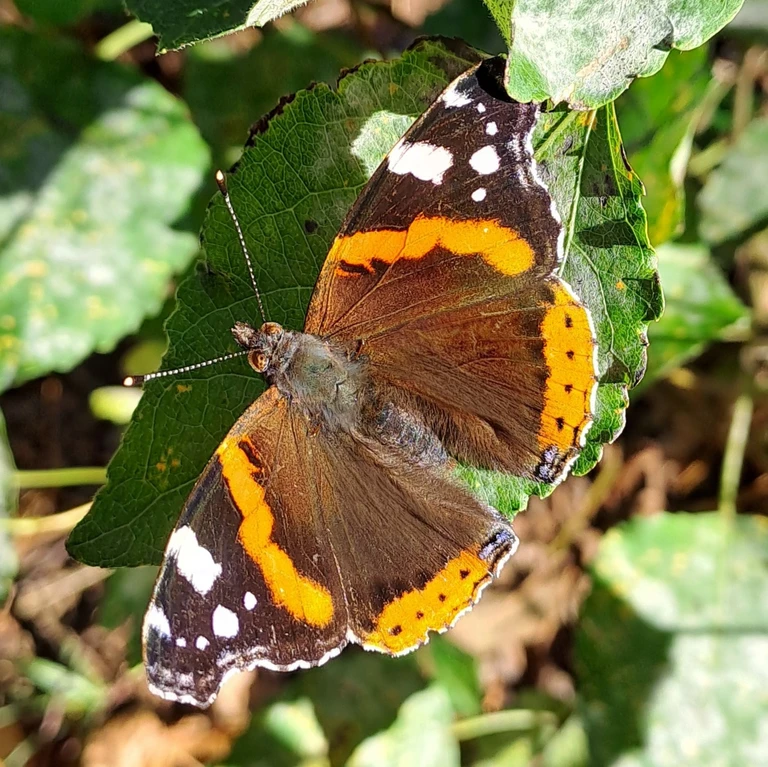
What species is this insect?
Vanessa atalanta
